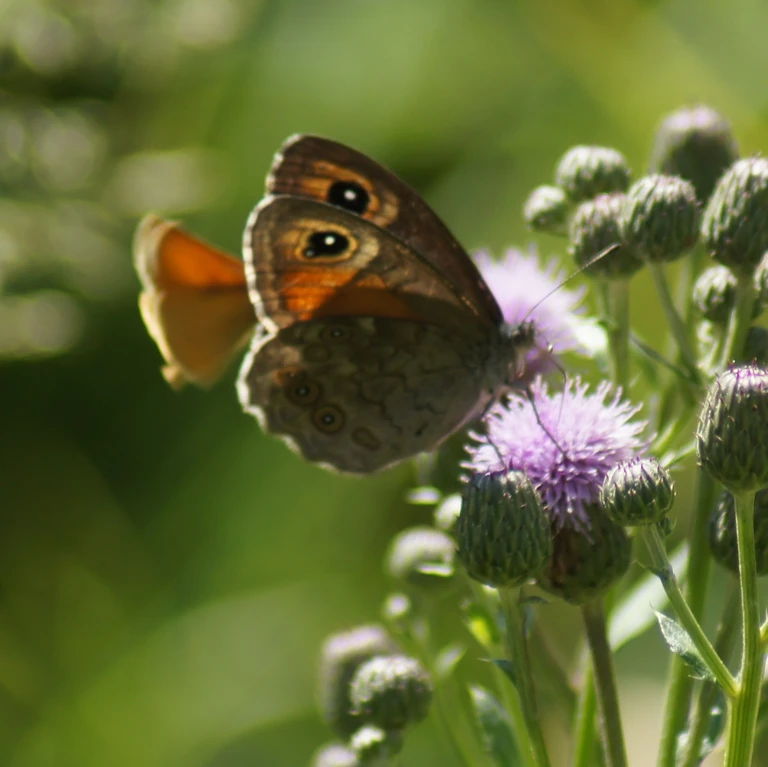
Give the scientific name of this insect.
Lasiommata maera (also Pararge maera)
